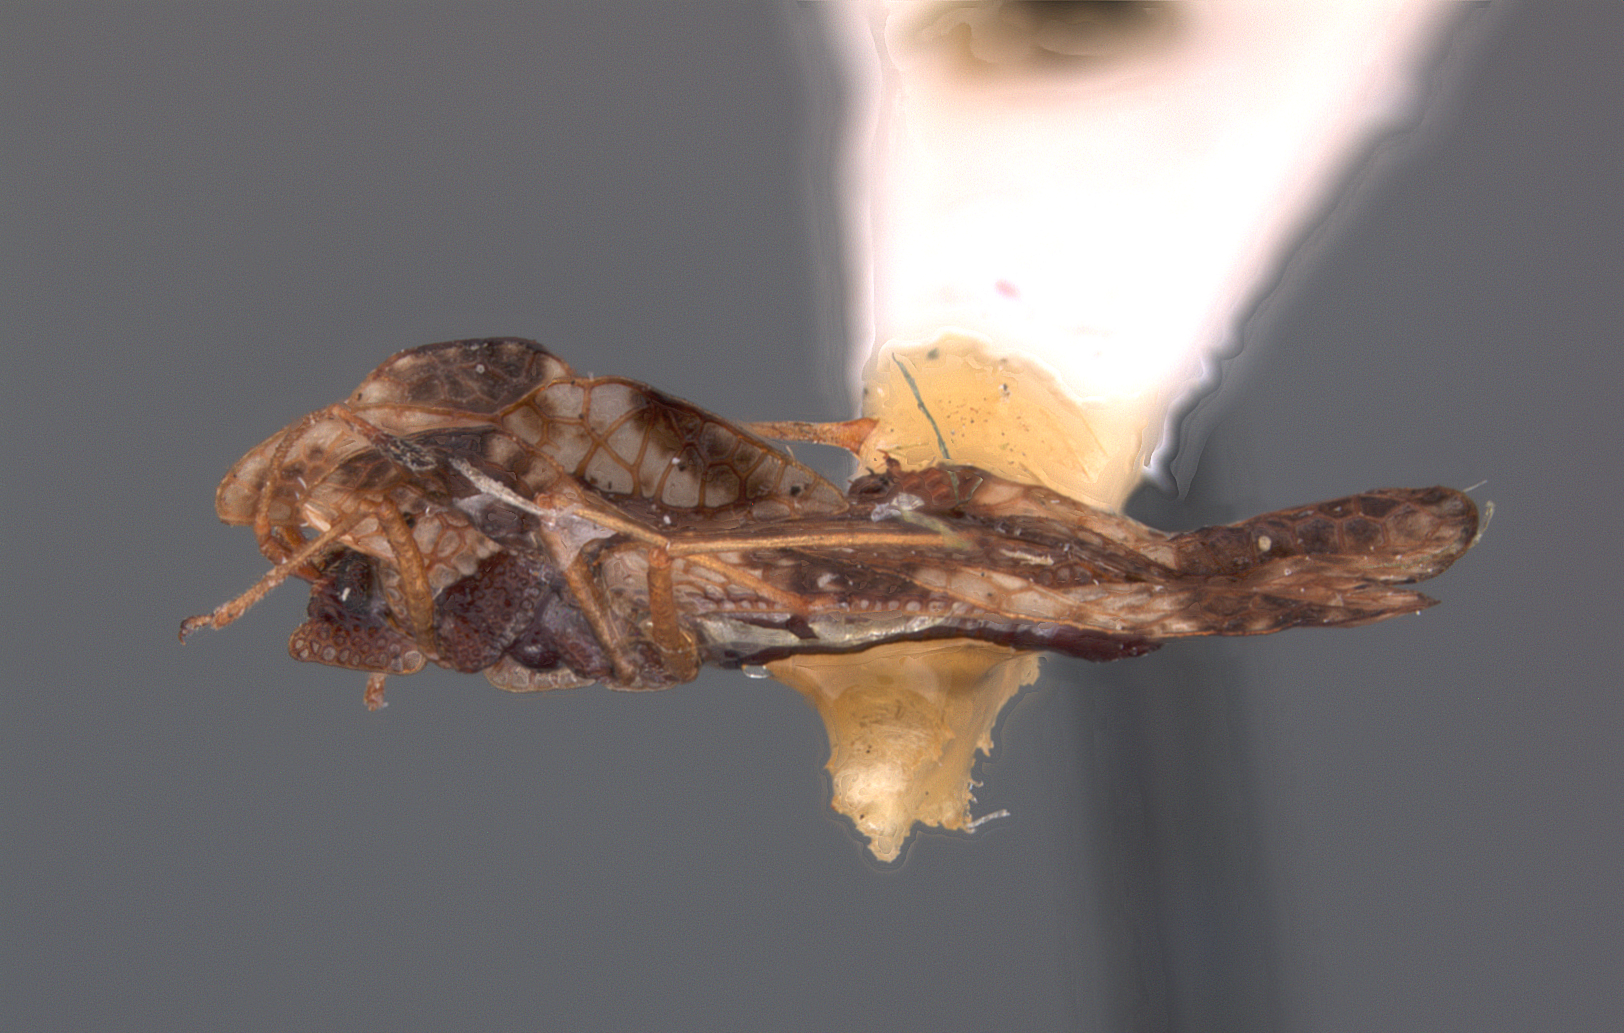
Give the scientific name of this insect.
Leptocysta notialis
